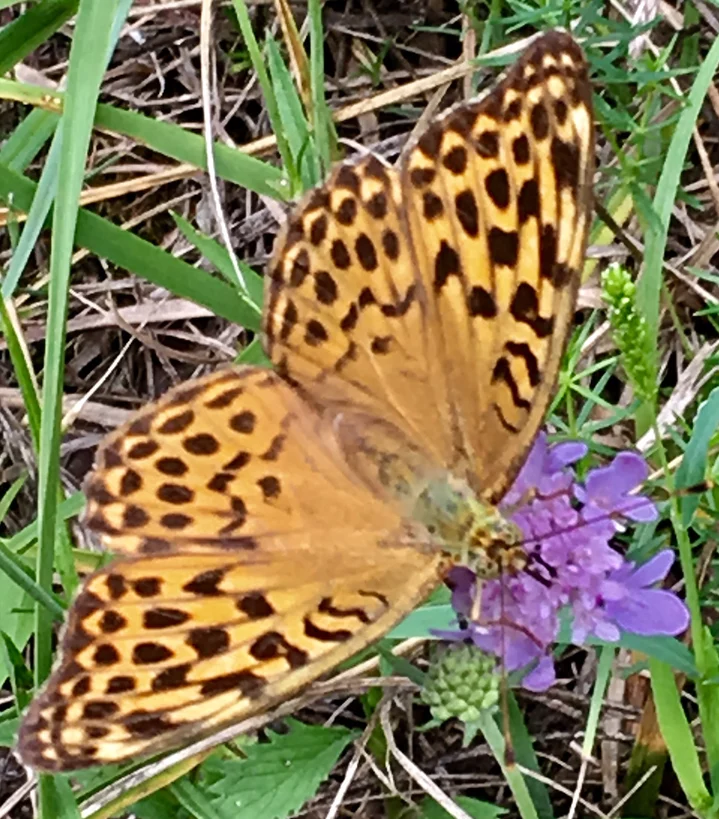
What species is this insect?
Argynnis paphia
